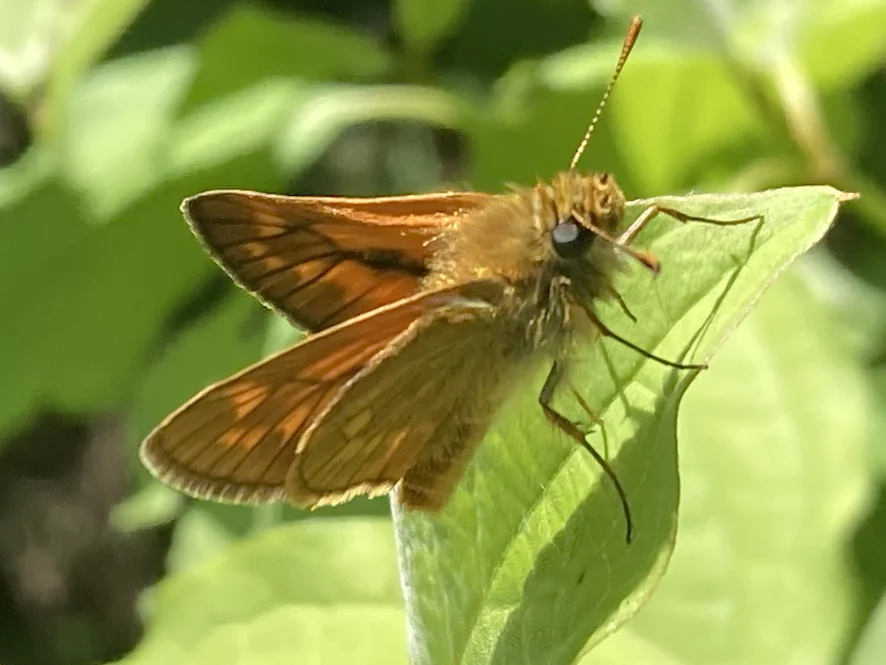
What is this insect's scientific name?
Ochlodes sylvanus (also Ochlodes venata)
